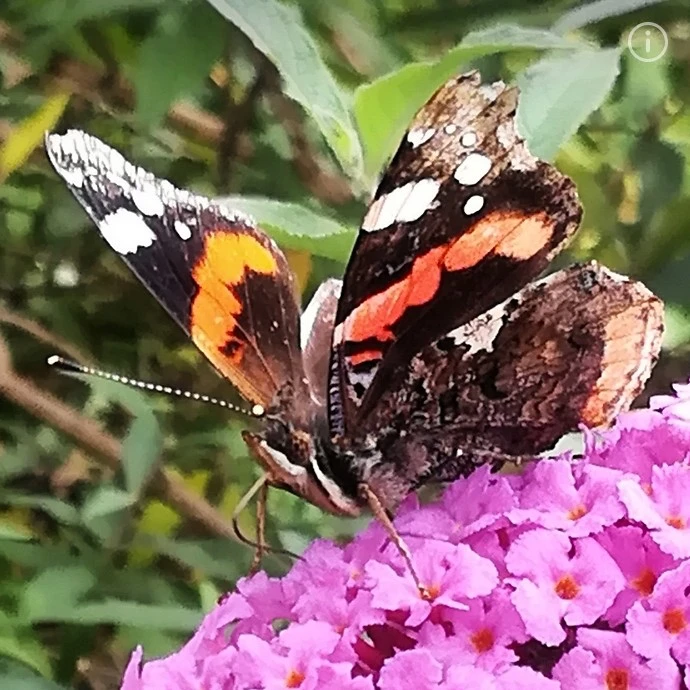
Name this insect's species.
Vanessa atalanta
